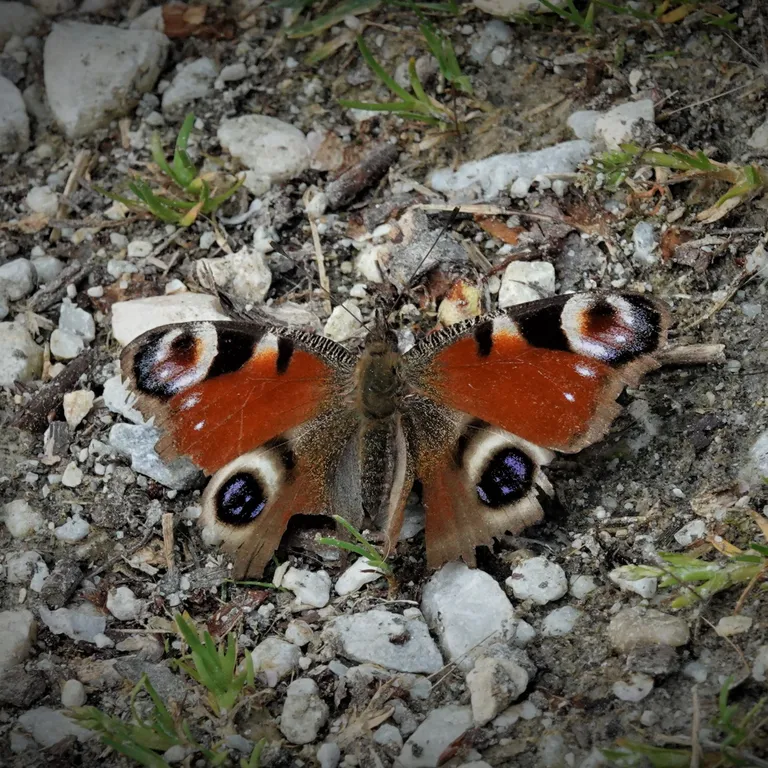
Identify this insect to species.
Aglais io
